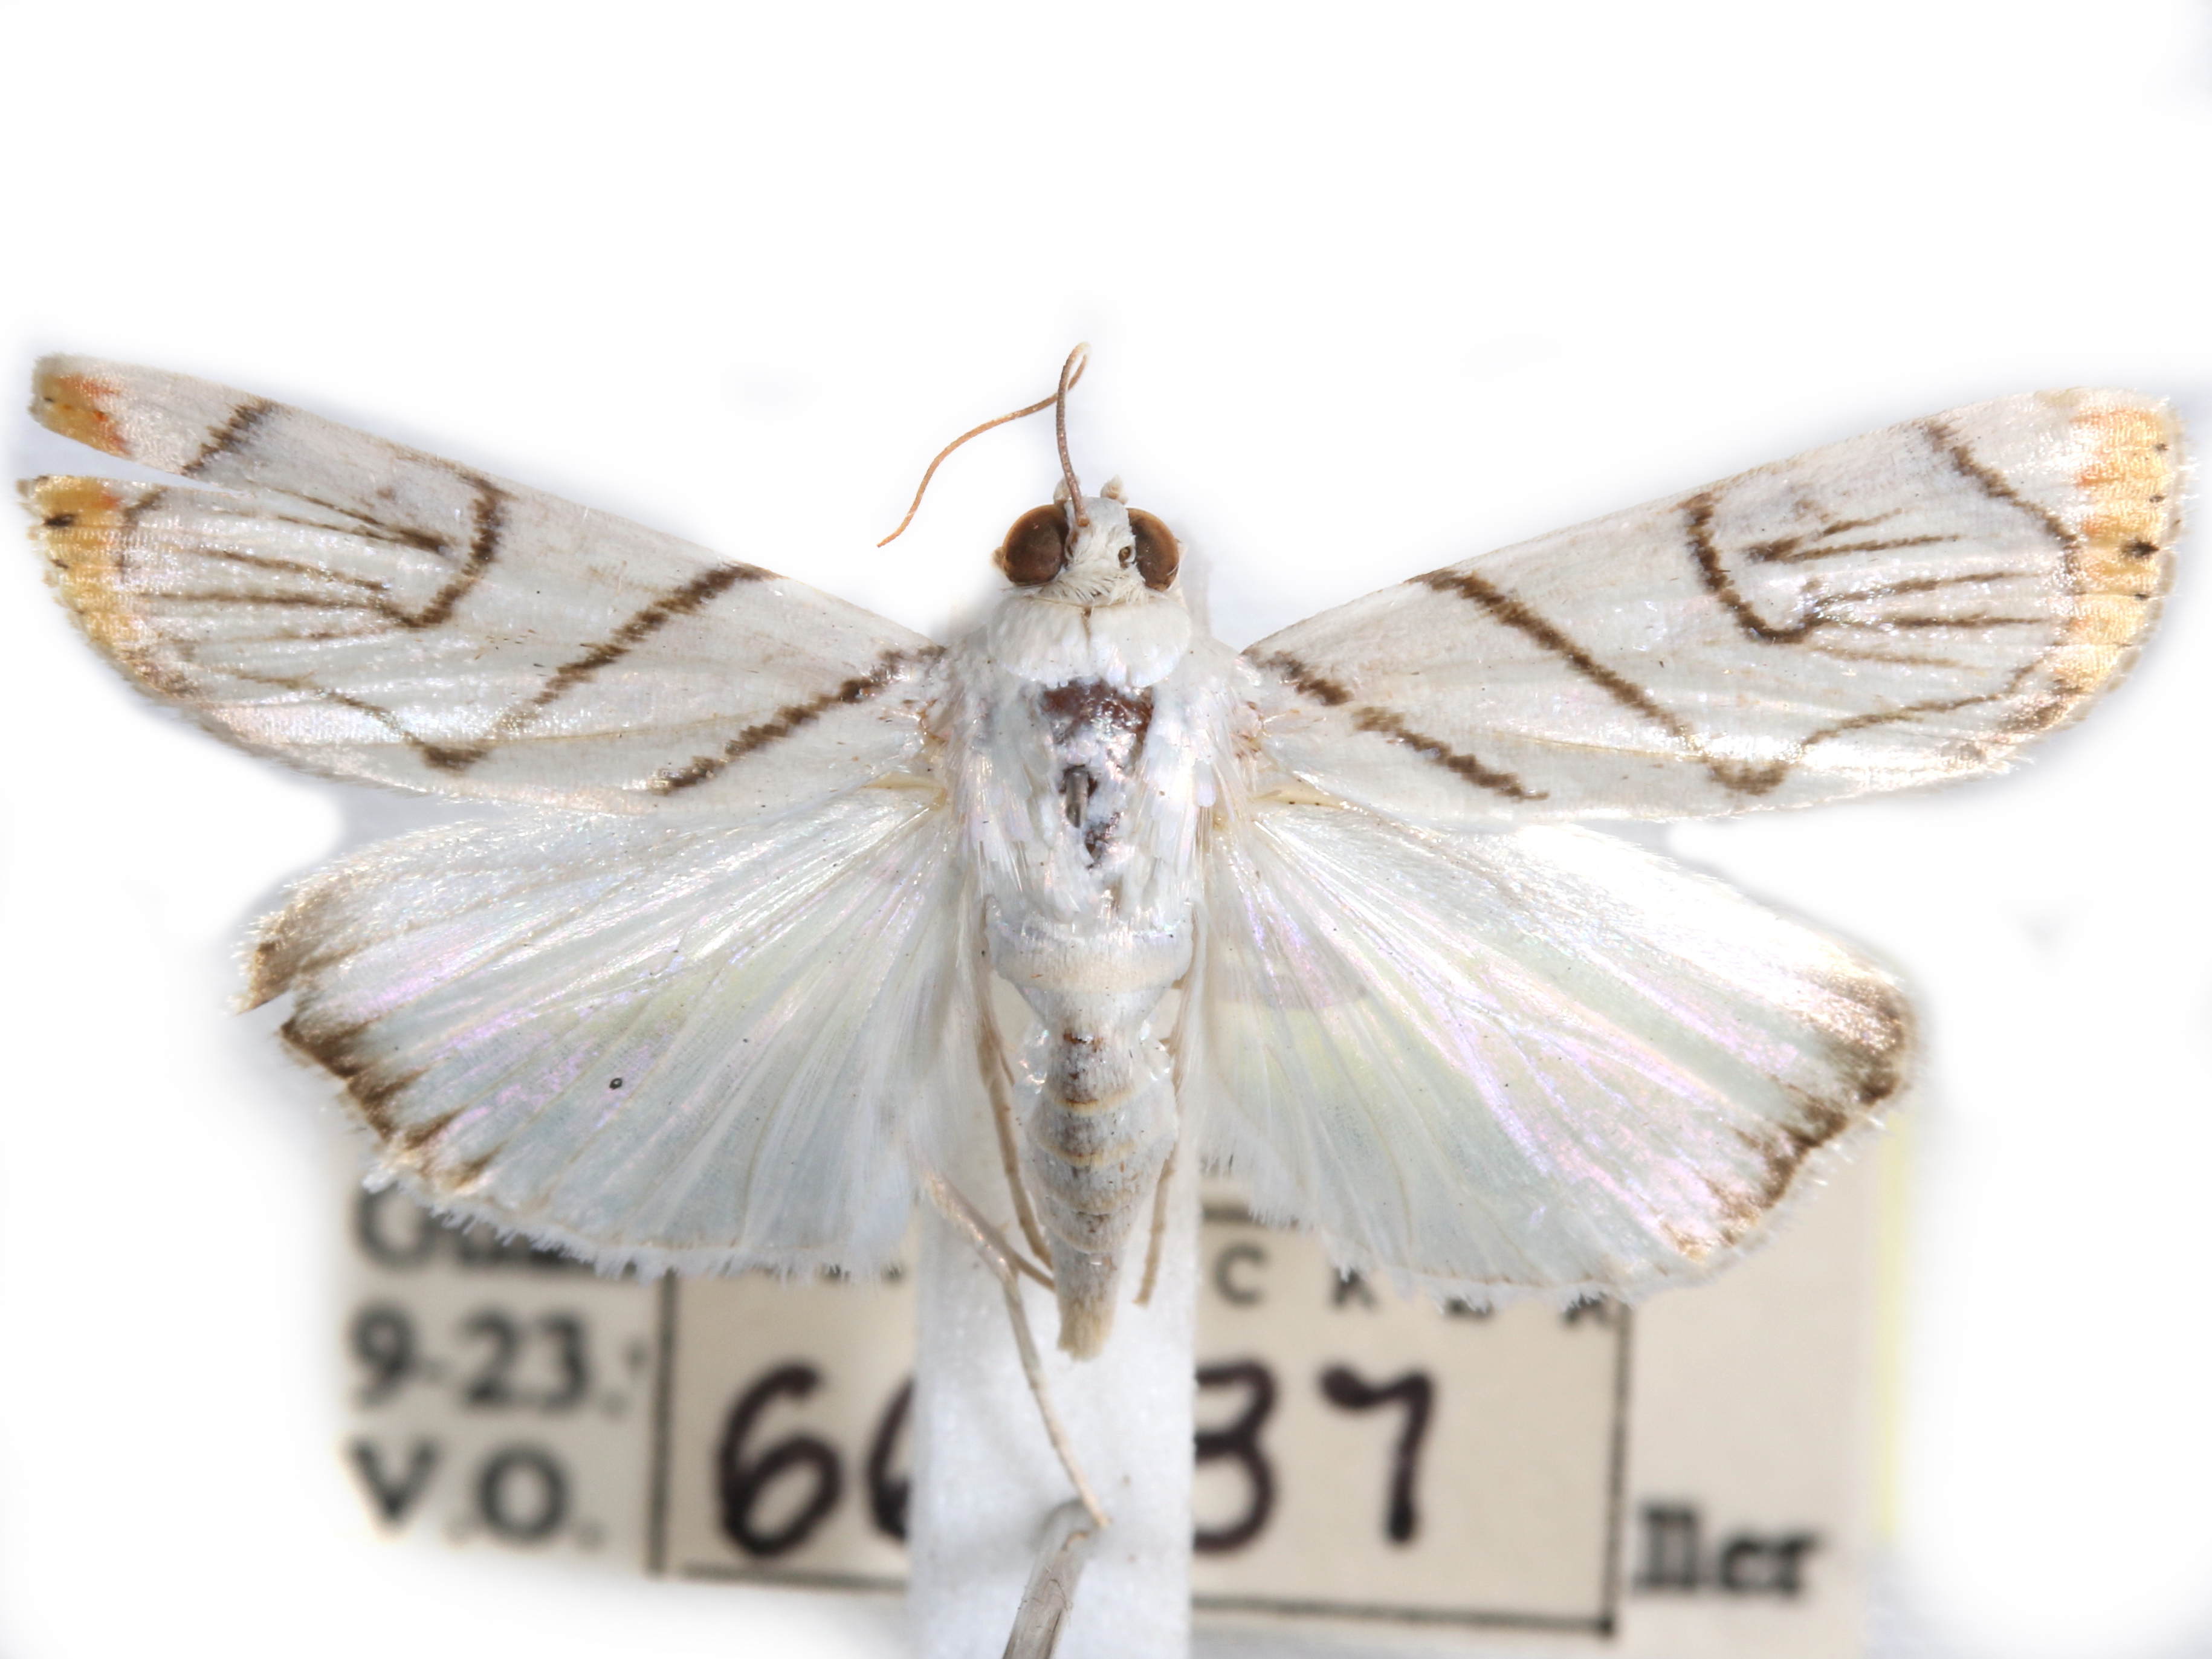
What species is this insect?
Dichogama innocua
